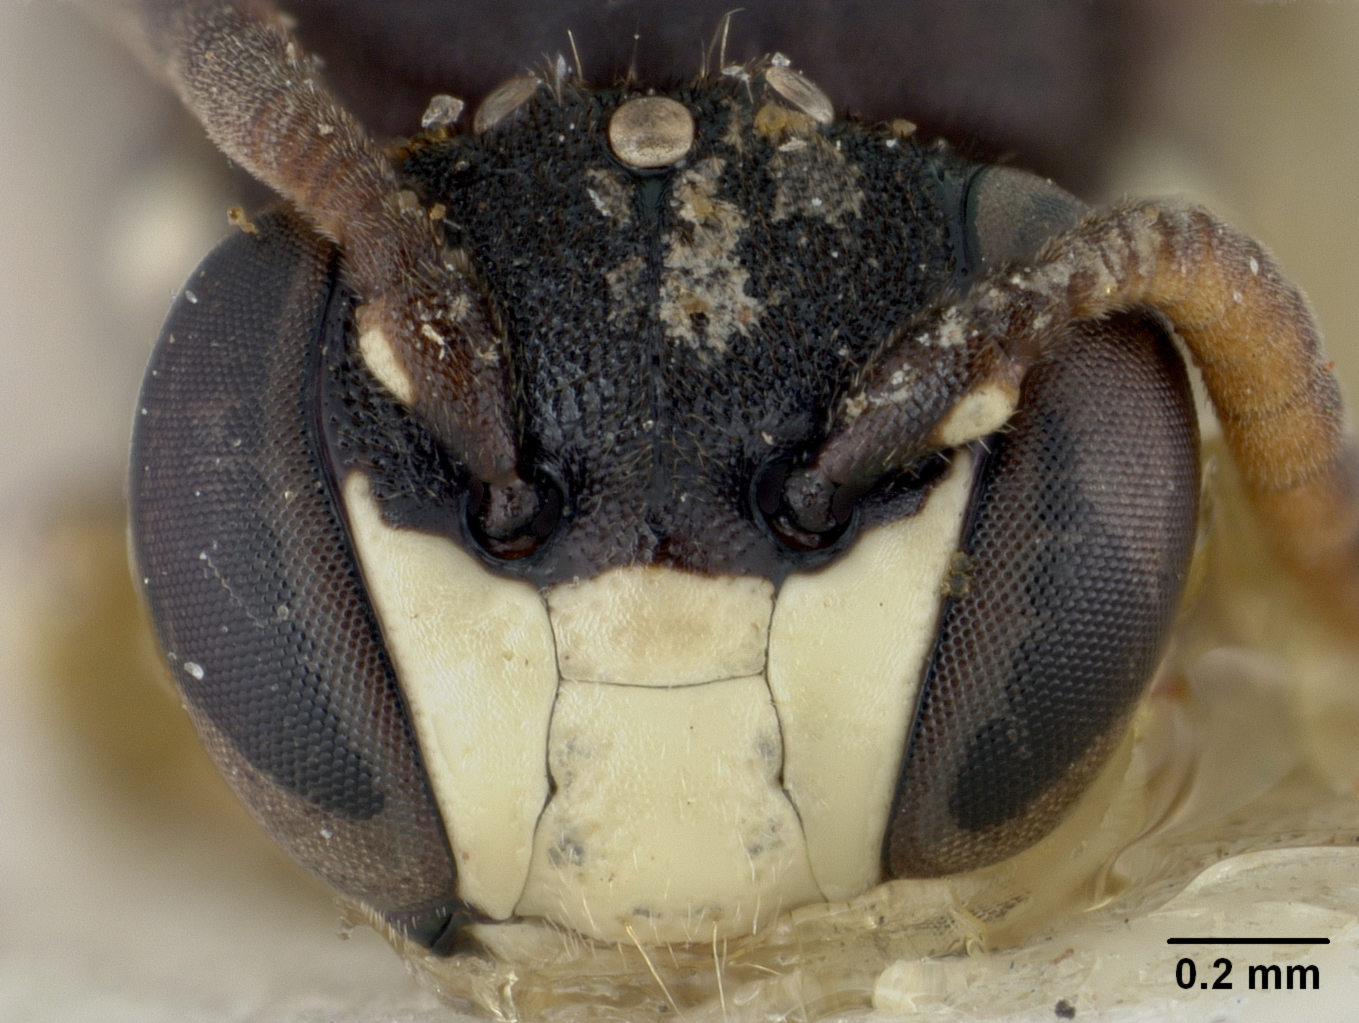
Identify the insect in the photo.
Prosopis eburniella
